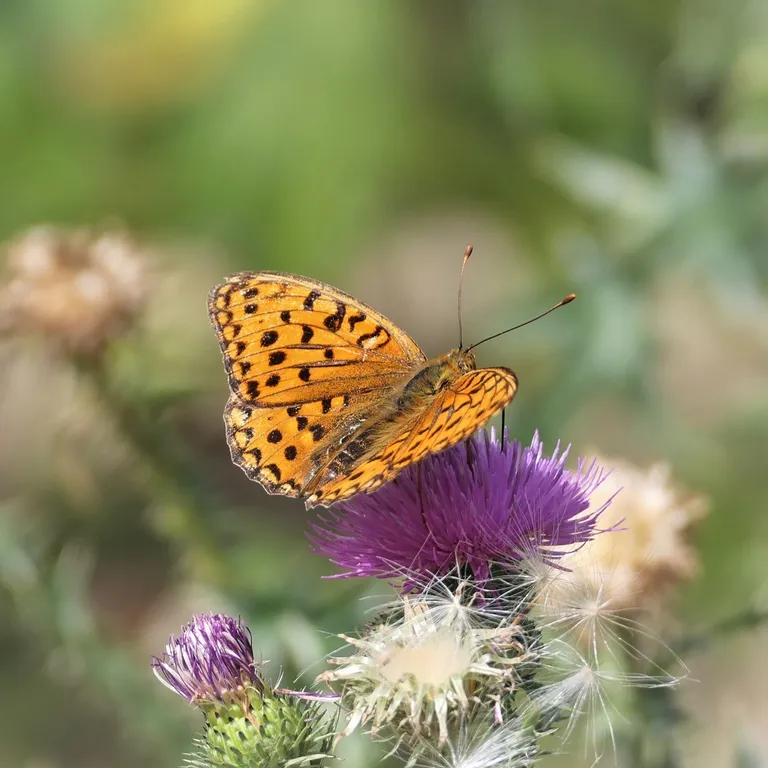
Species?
Fabriciana adippe
